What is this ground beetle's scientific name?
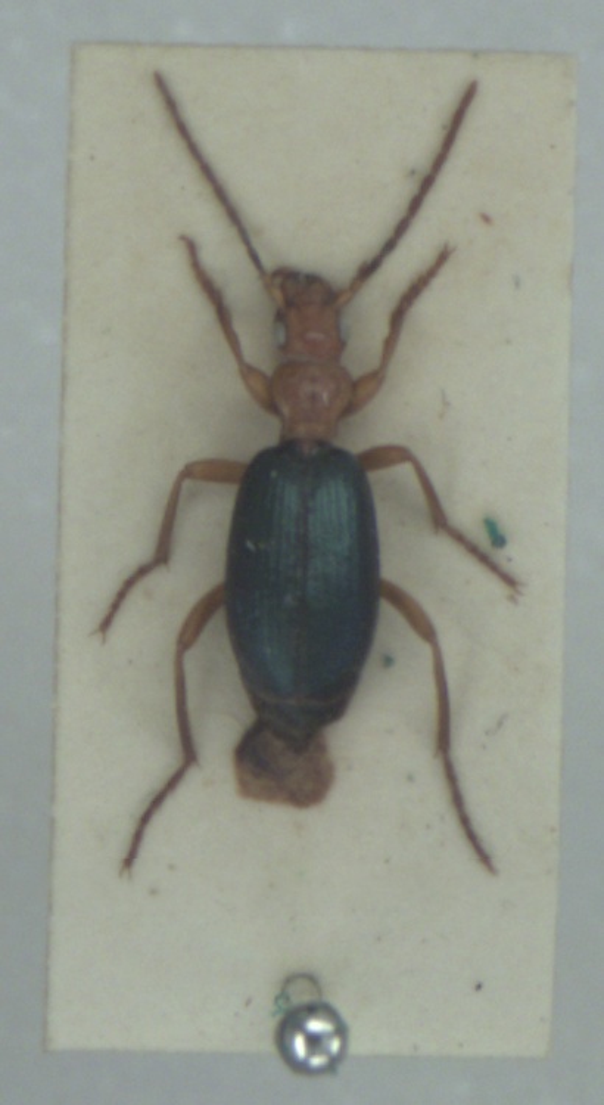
Brachinus crepitans
